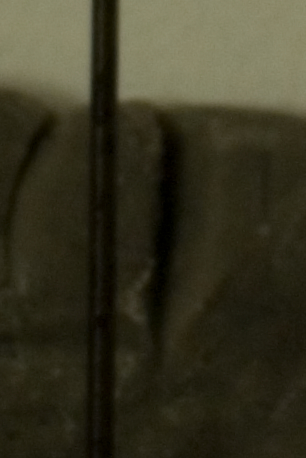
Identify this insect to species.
Tapinoma geei
